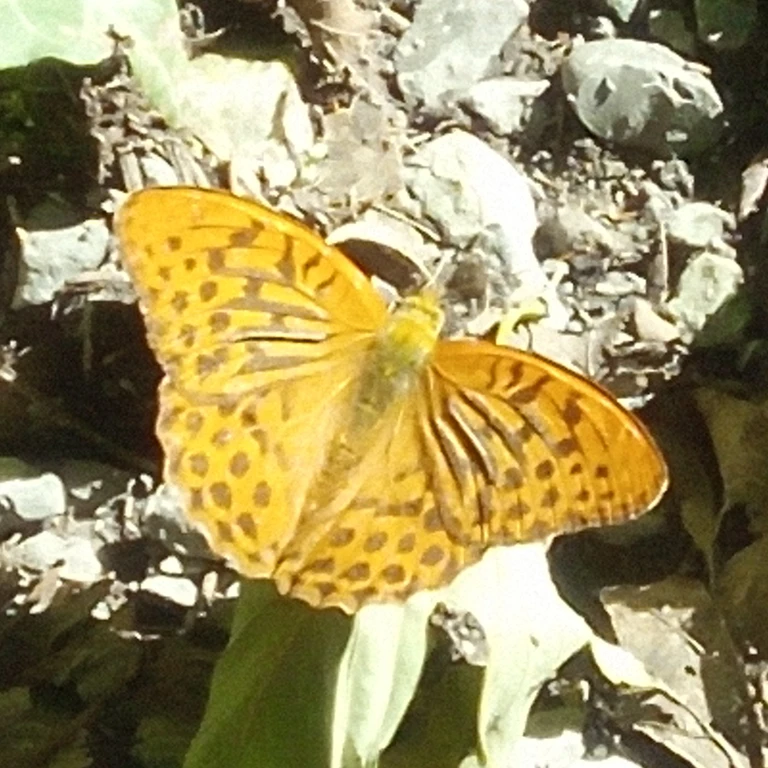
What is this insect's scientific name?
Argynnis paphia
